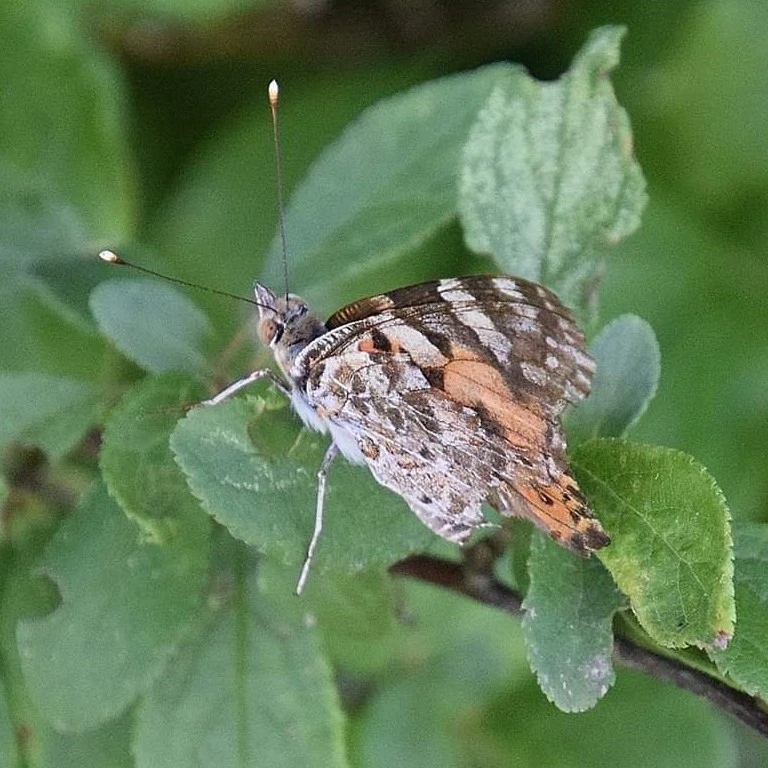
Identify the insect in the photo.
Vanessa cardui
